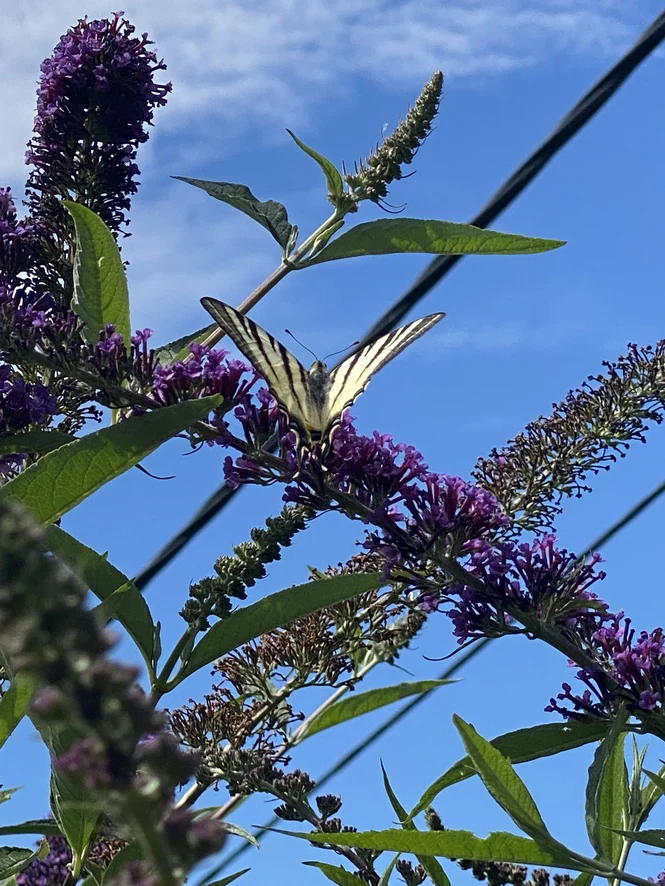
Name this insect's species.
Iphiclides podalirius
